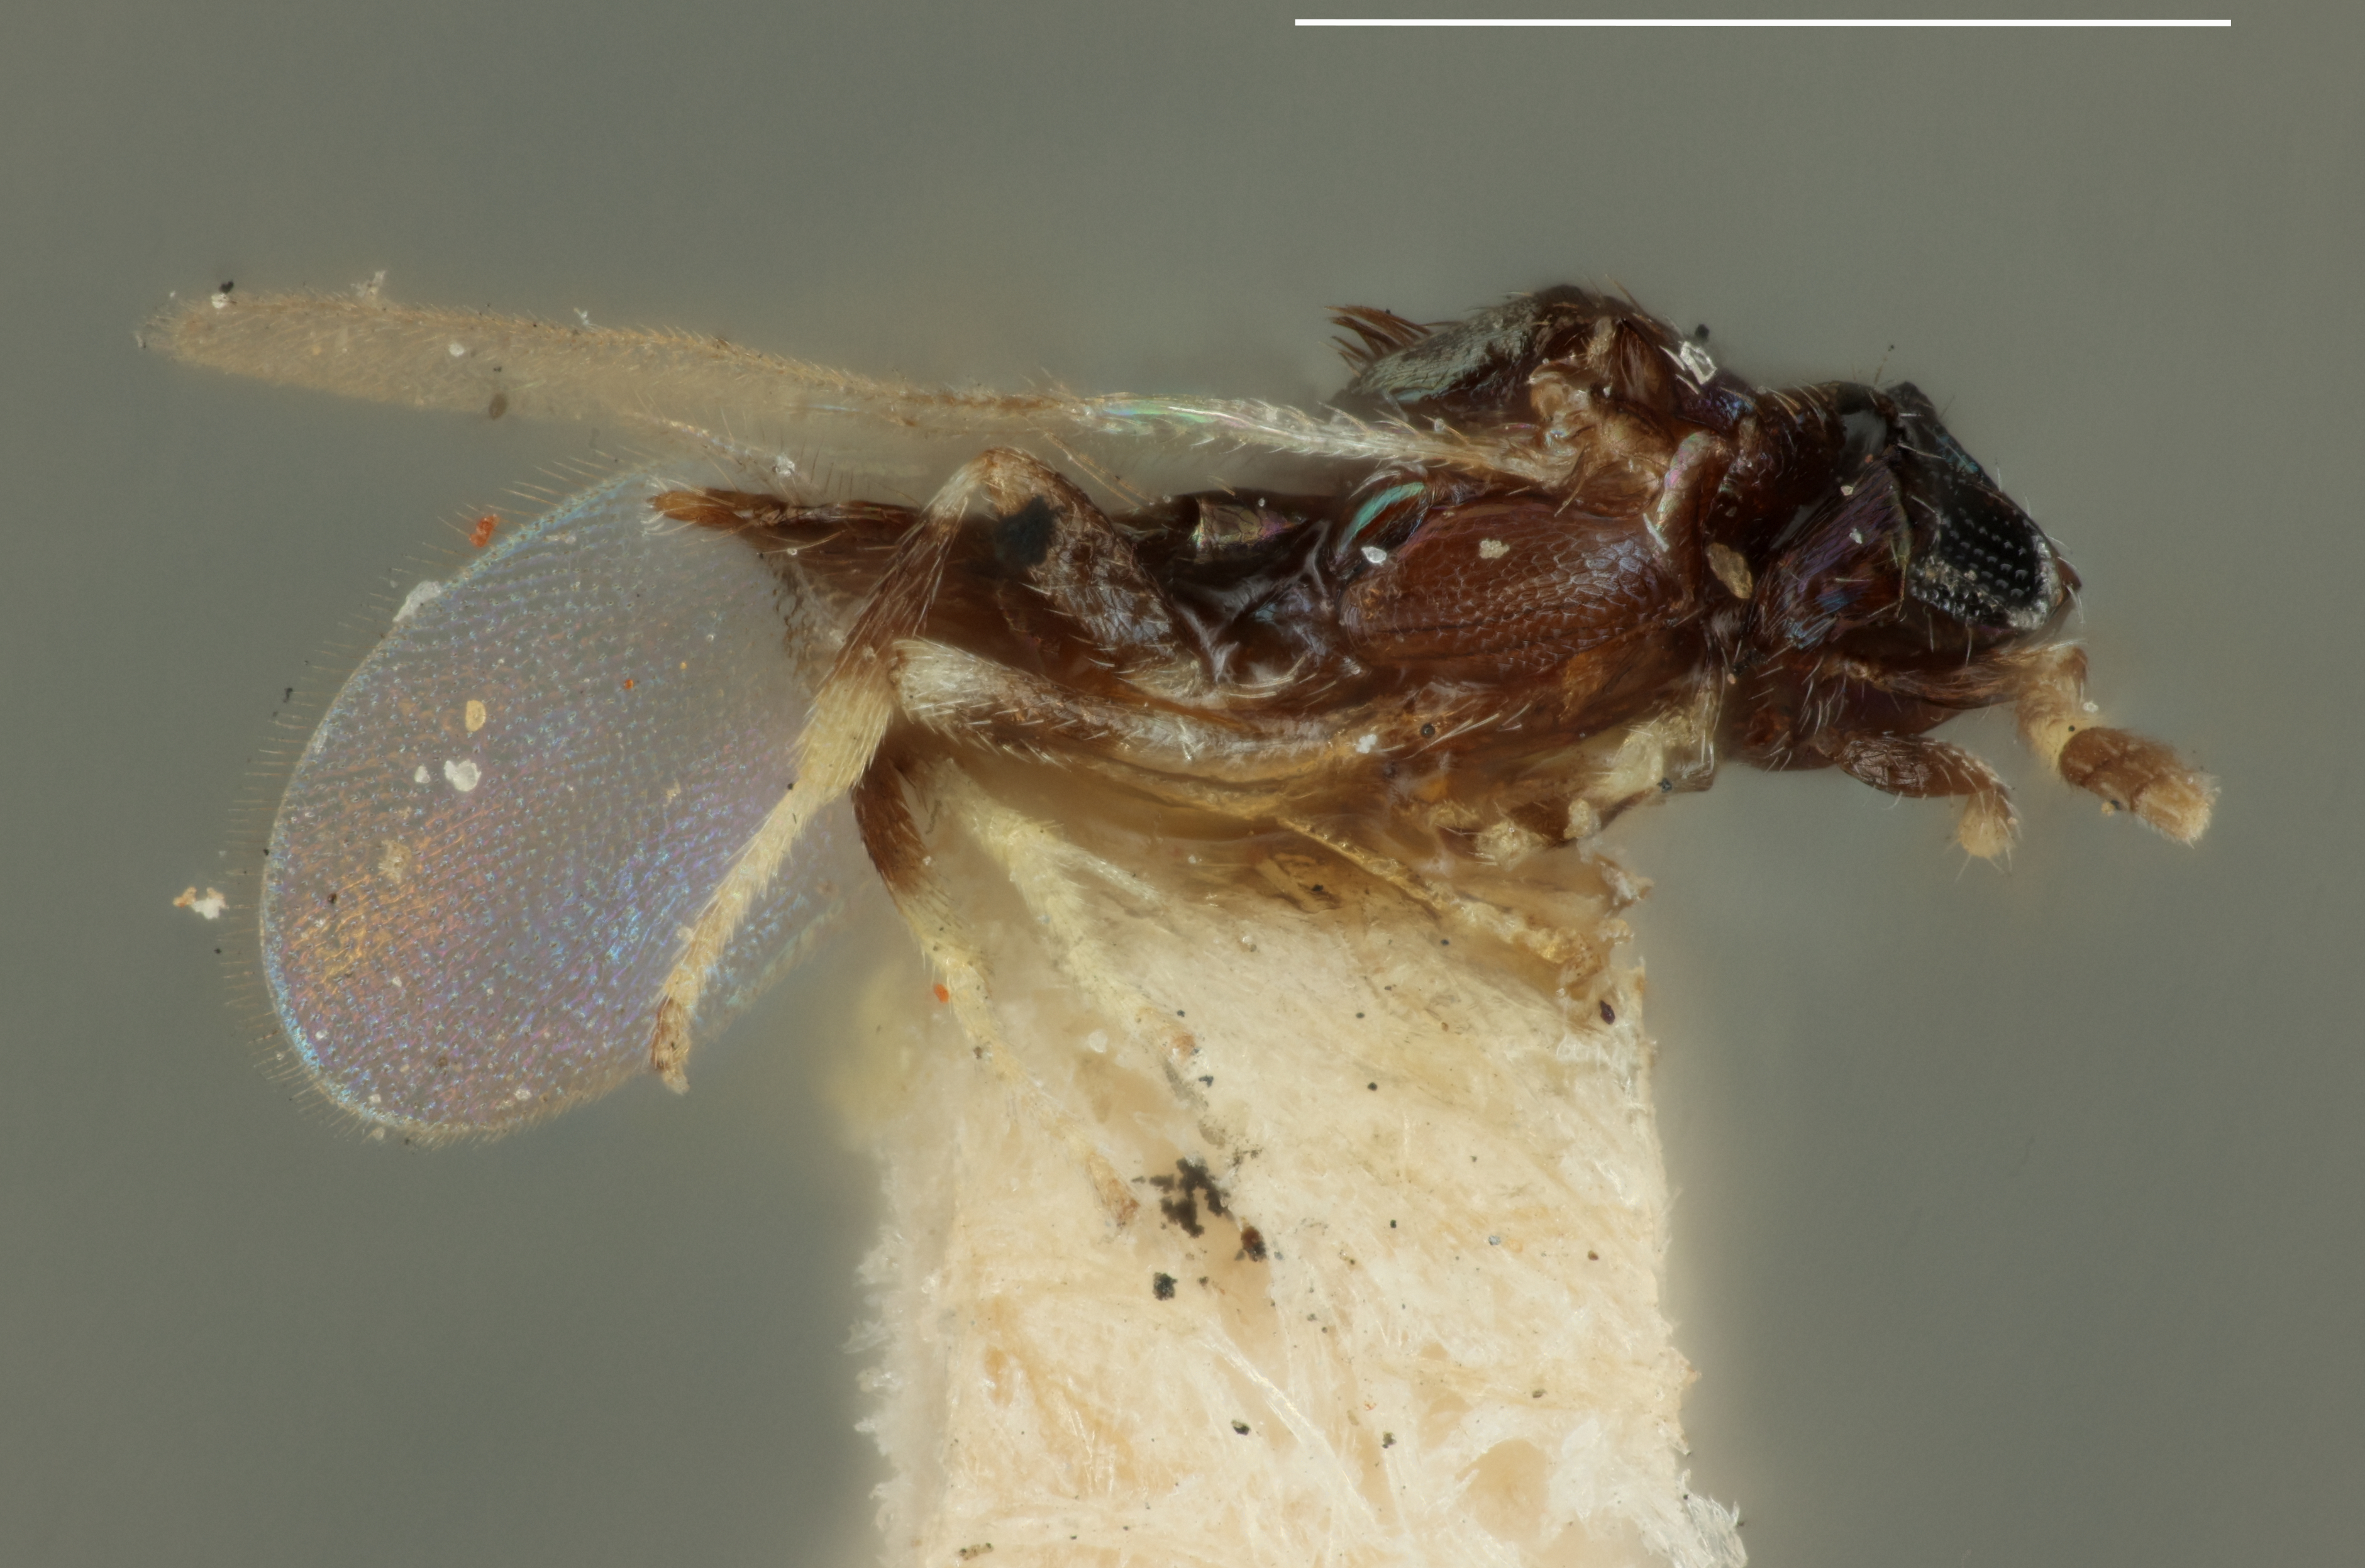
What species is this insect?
Chiloneurus diaspidinarum
